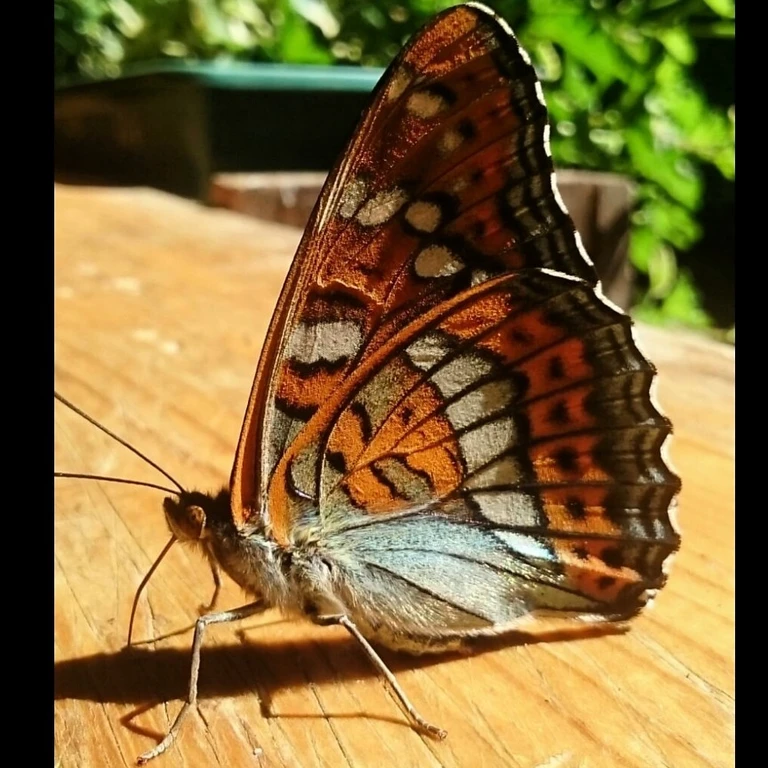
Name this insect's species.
Limenitis populi
